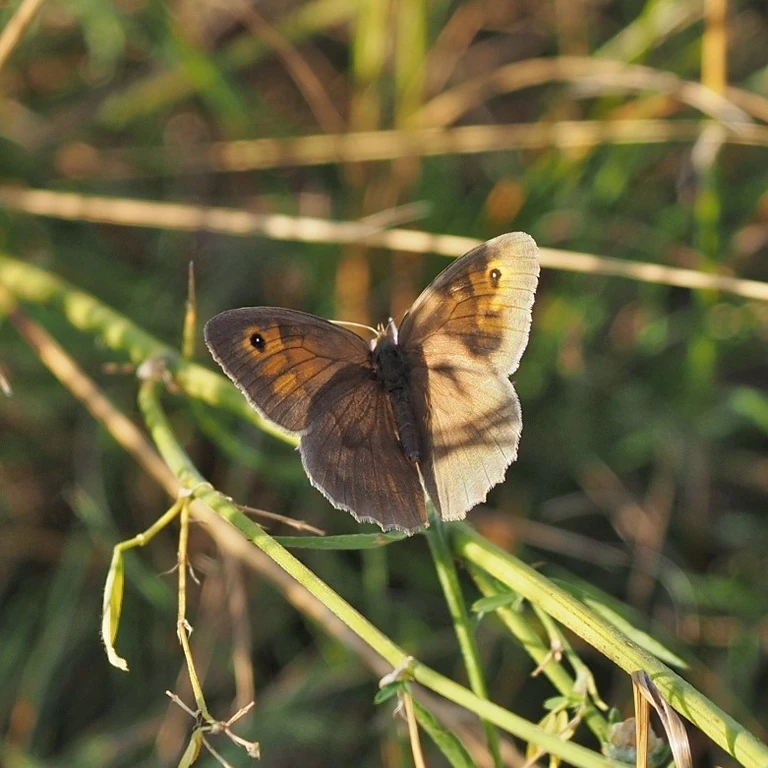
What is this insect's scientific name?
Maniola jurtina
